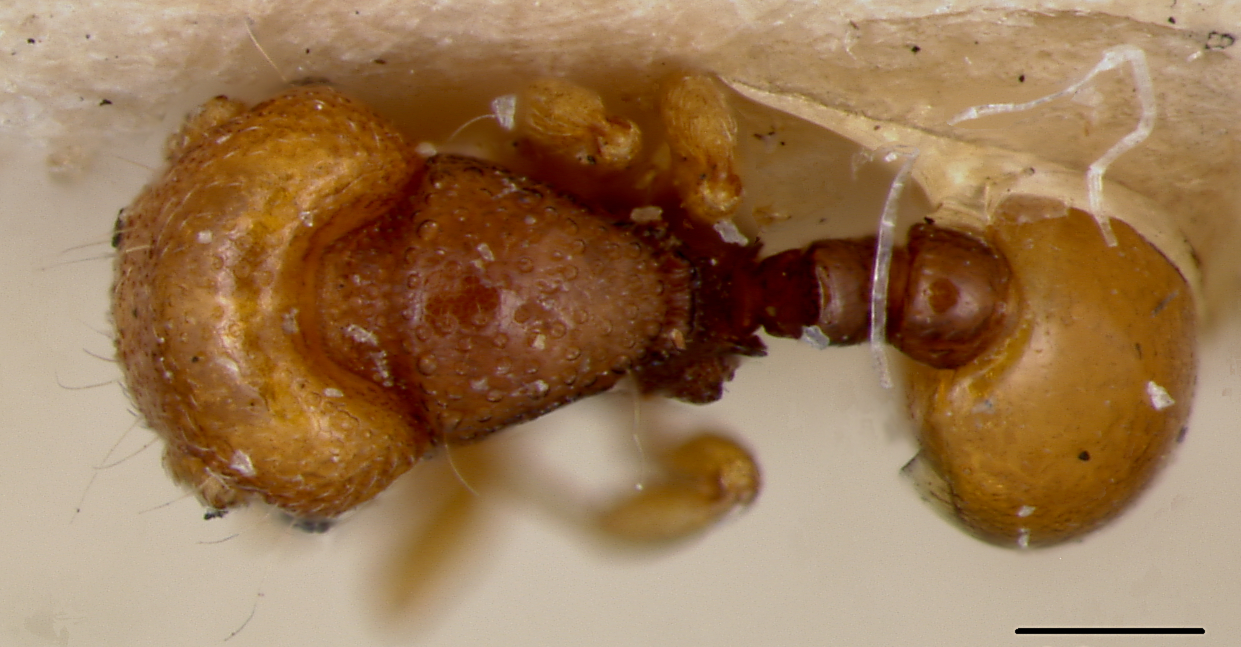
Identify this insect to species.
Mayriella overbecki
